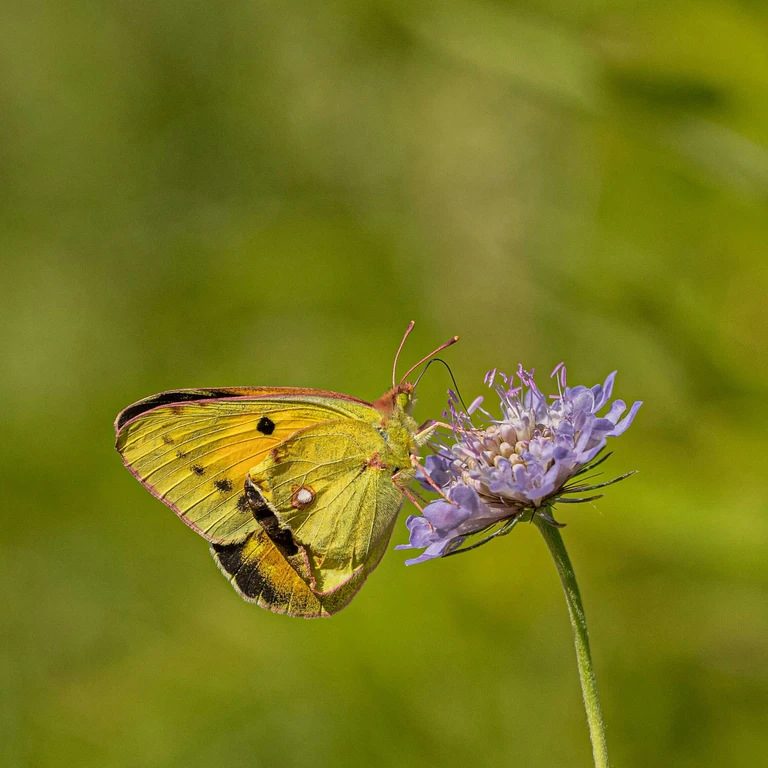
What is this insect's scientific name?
Colias croceus
